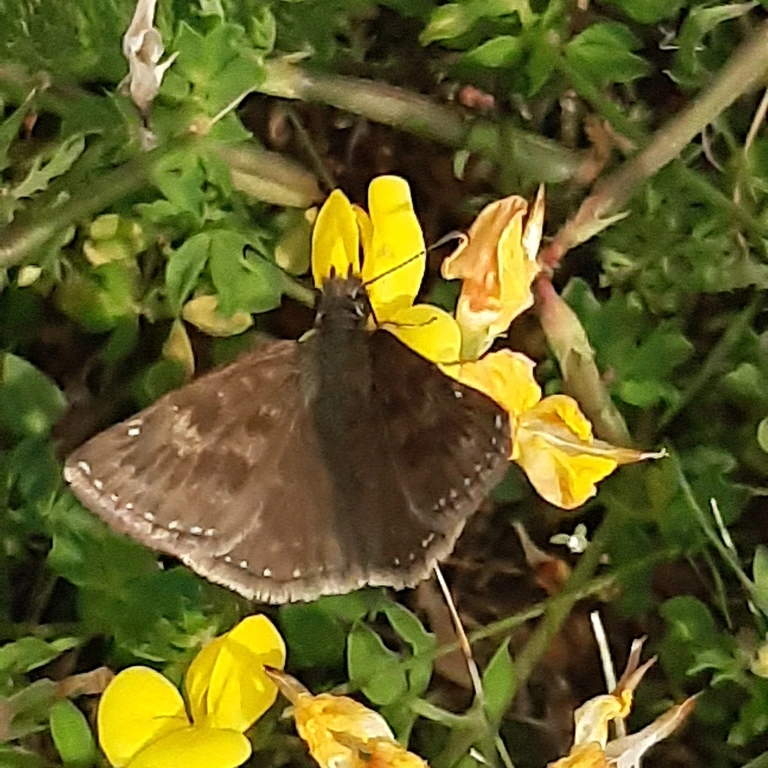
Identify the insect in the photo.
Erynnis tages
